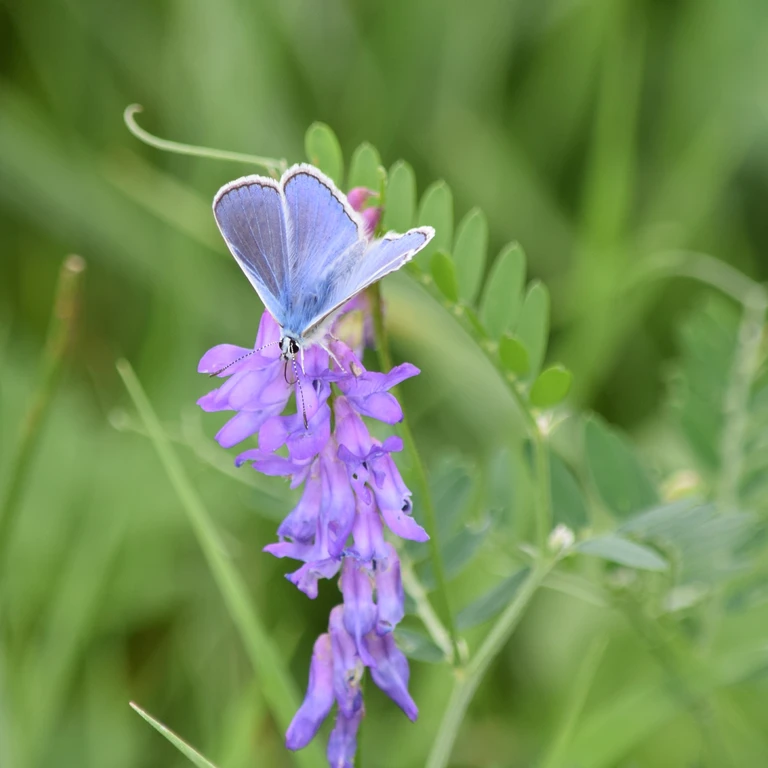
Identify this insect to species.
Polyommatus icarus
